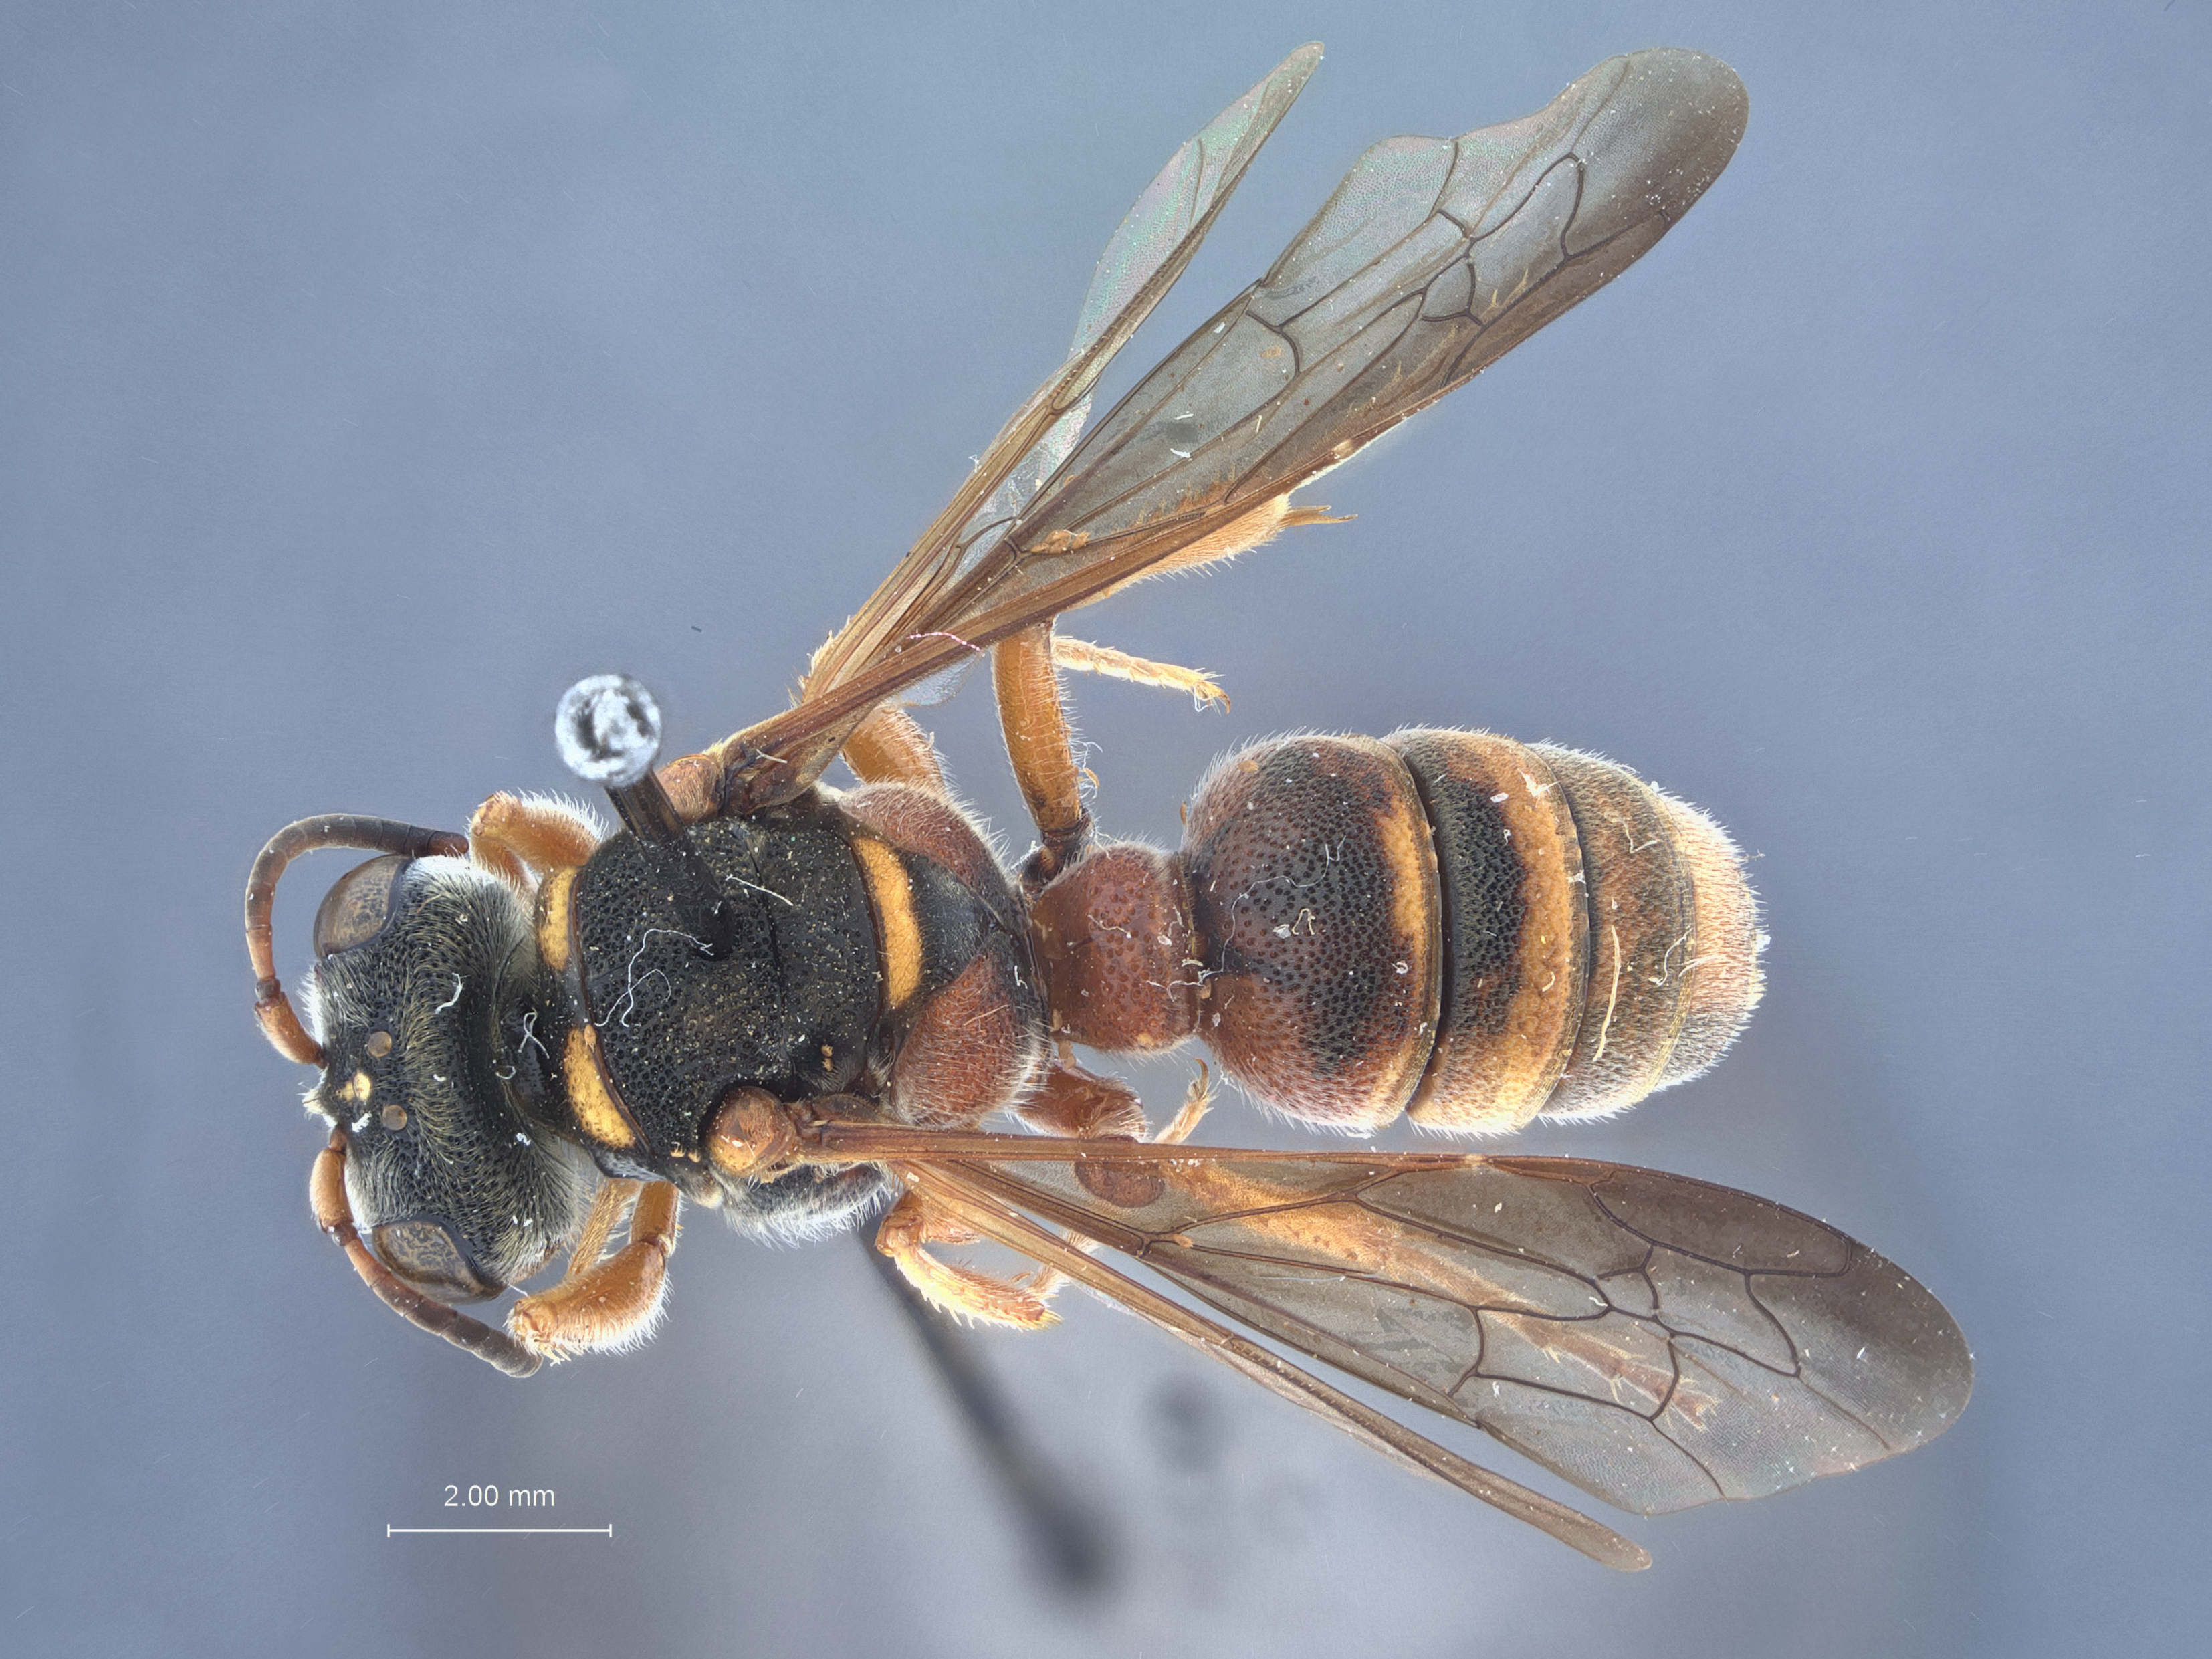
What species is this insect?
Cerceris dilatate
